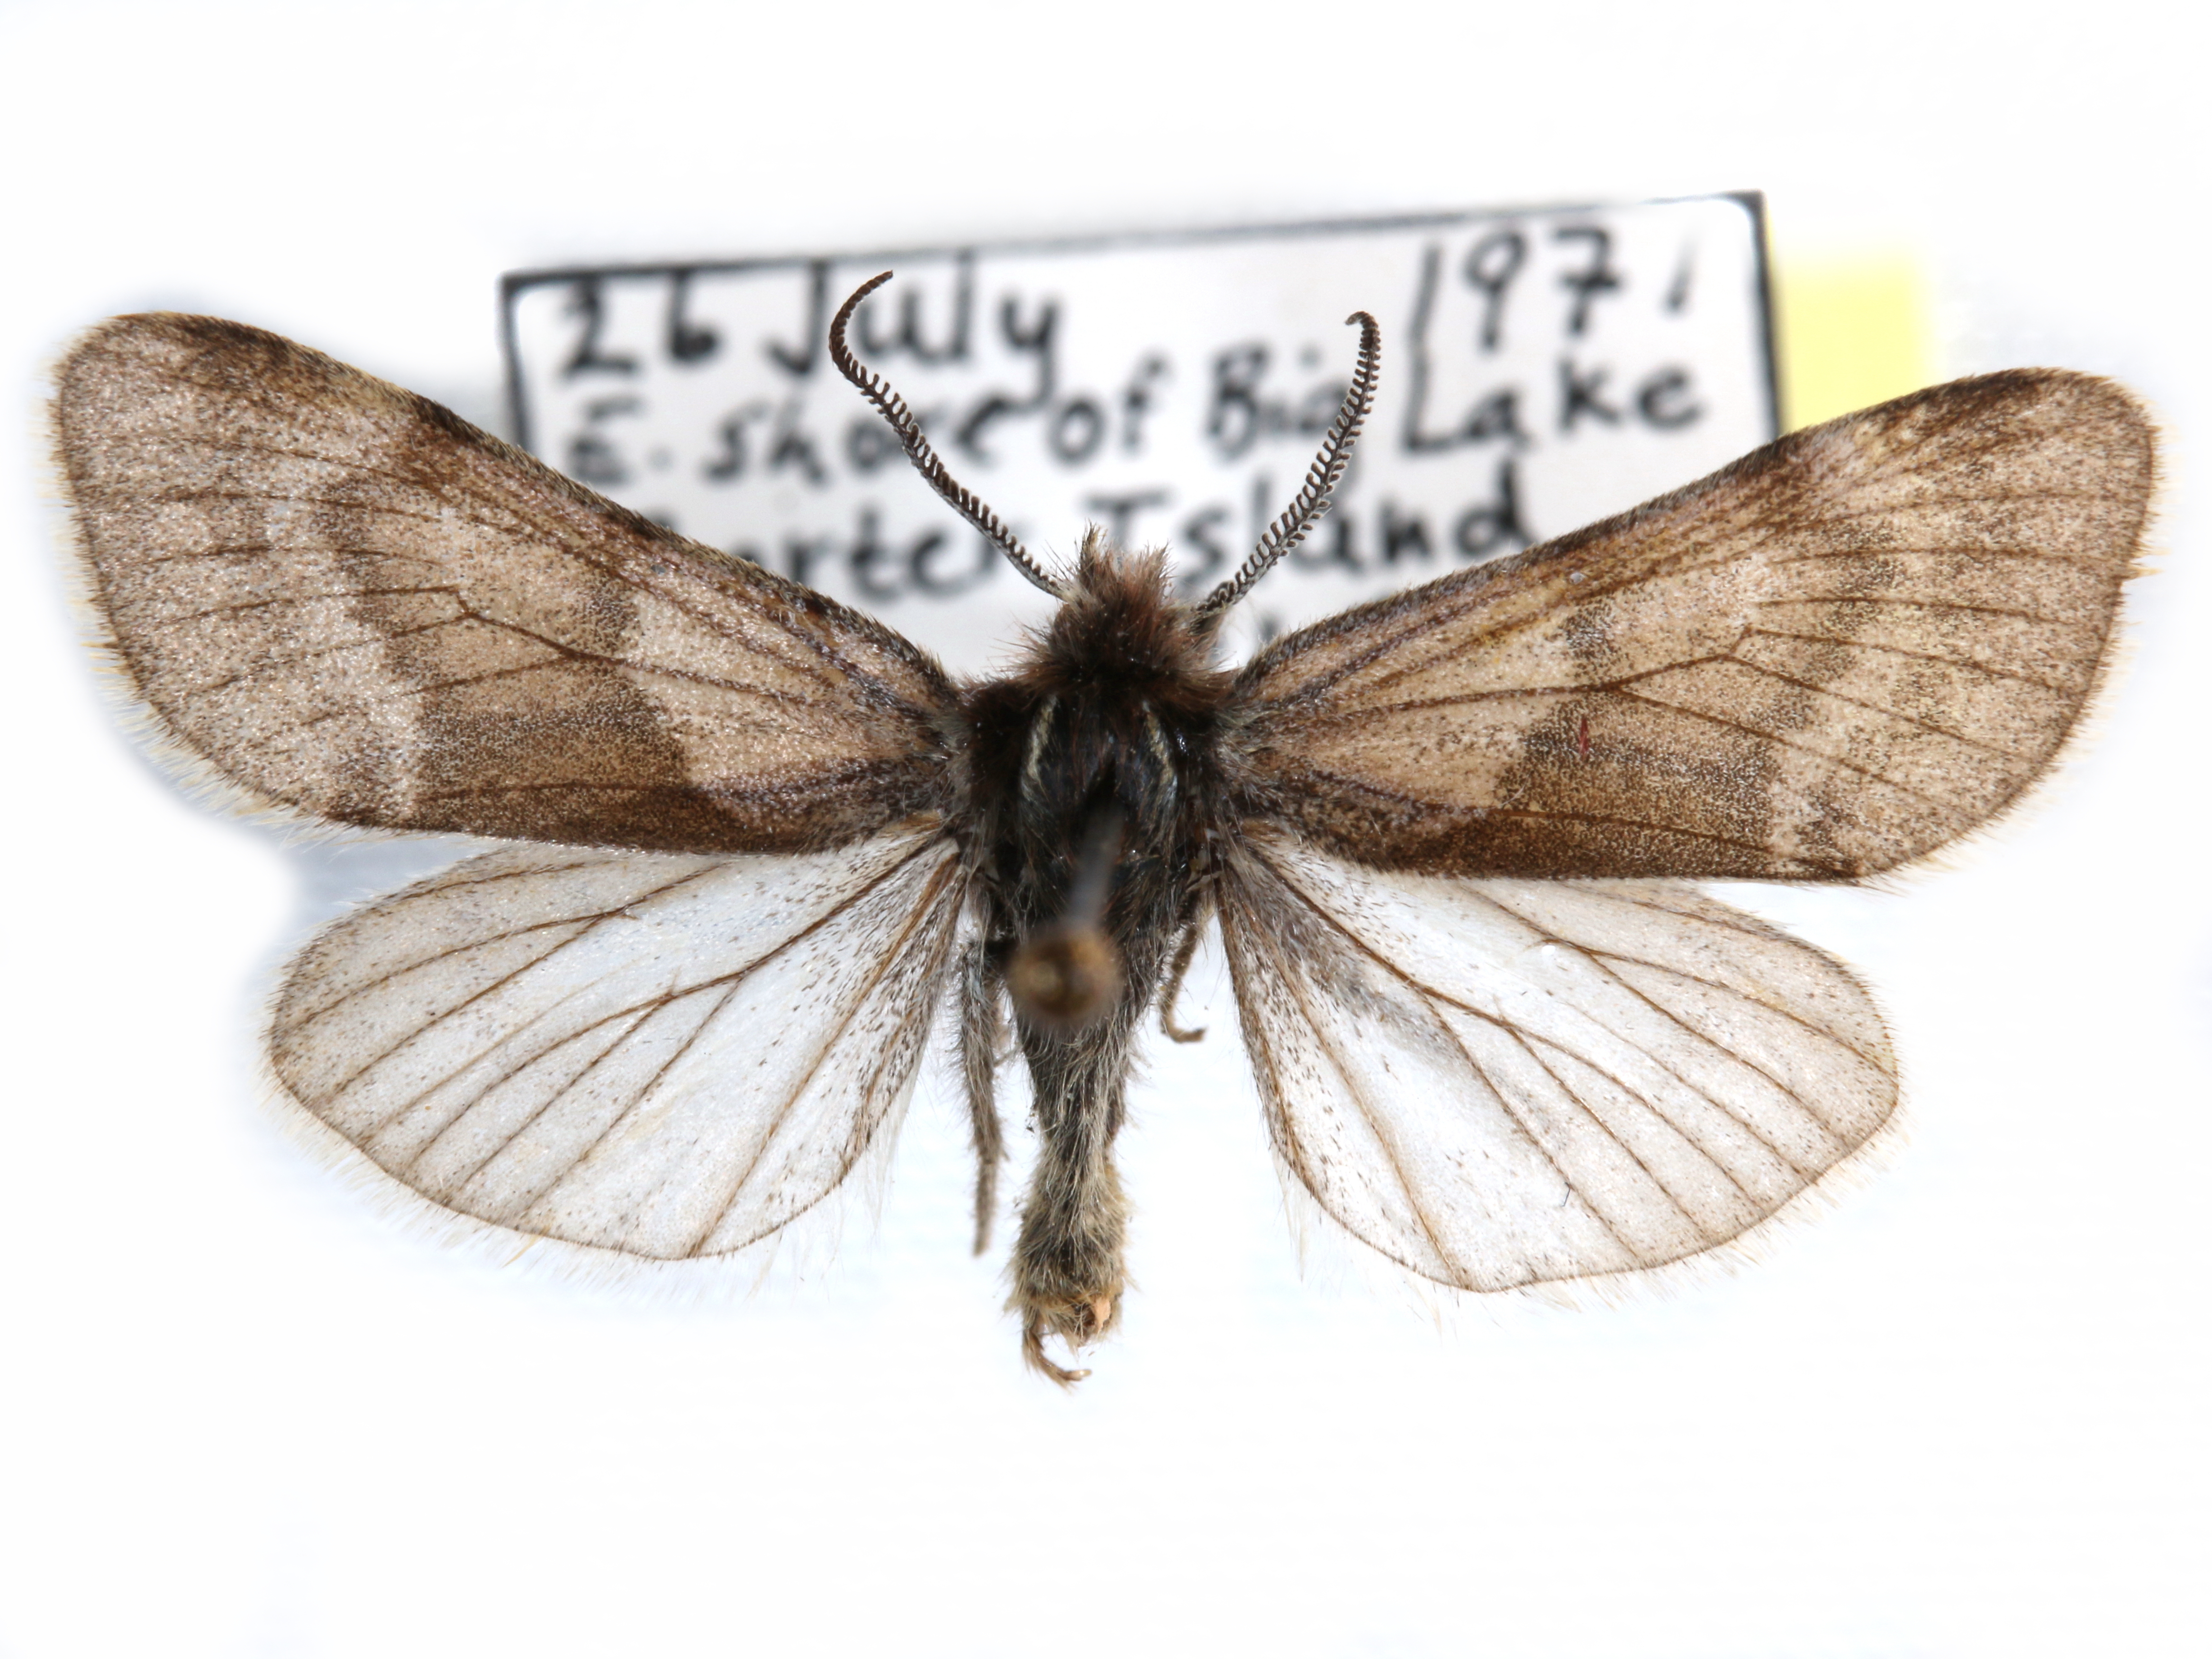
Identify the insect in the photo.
Xestia liquidaria
